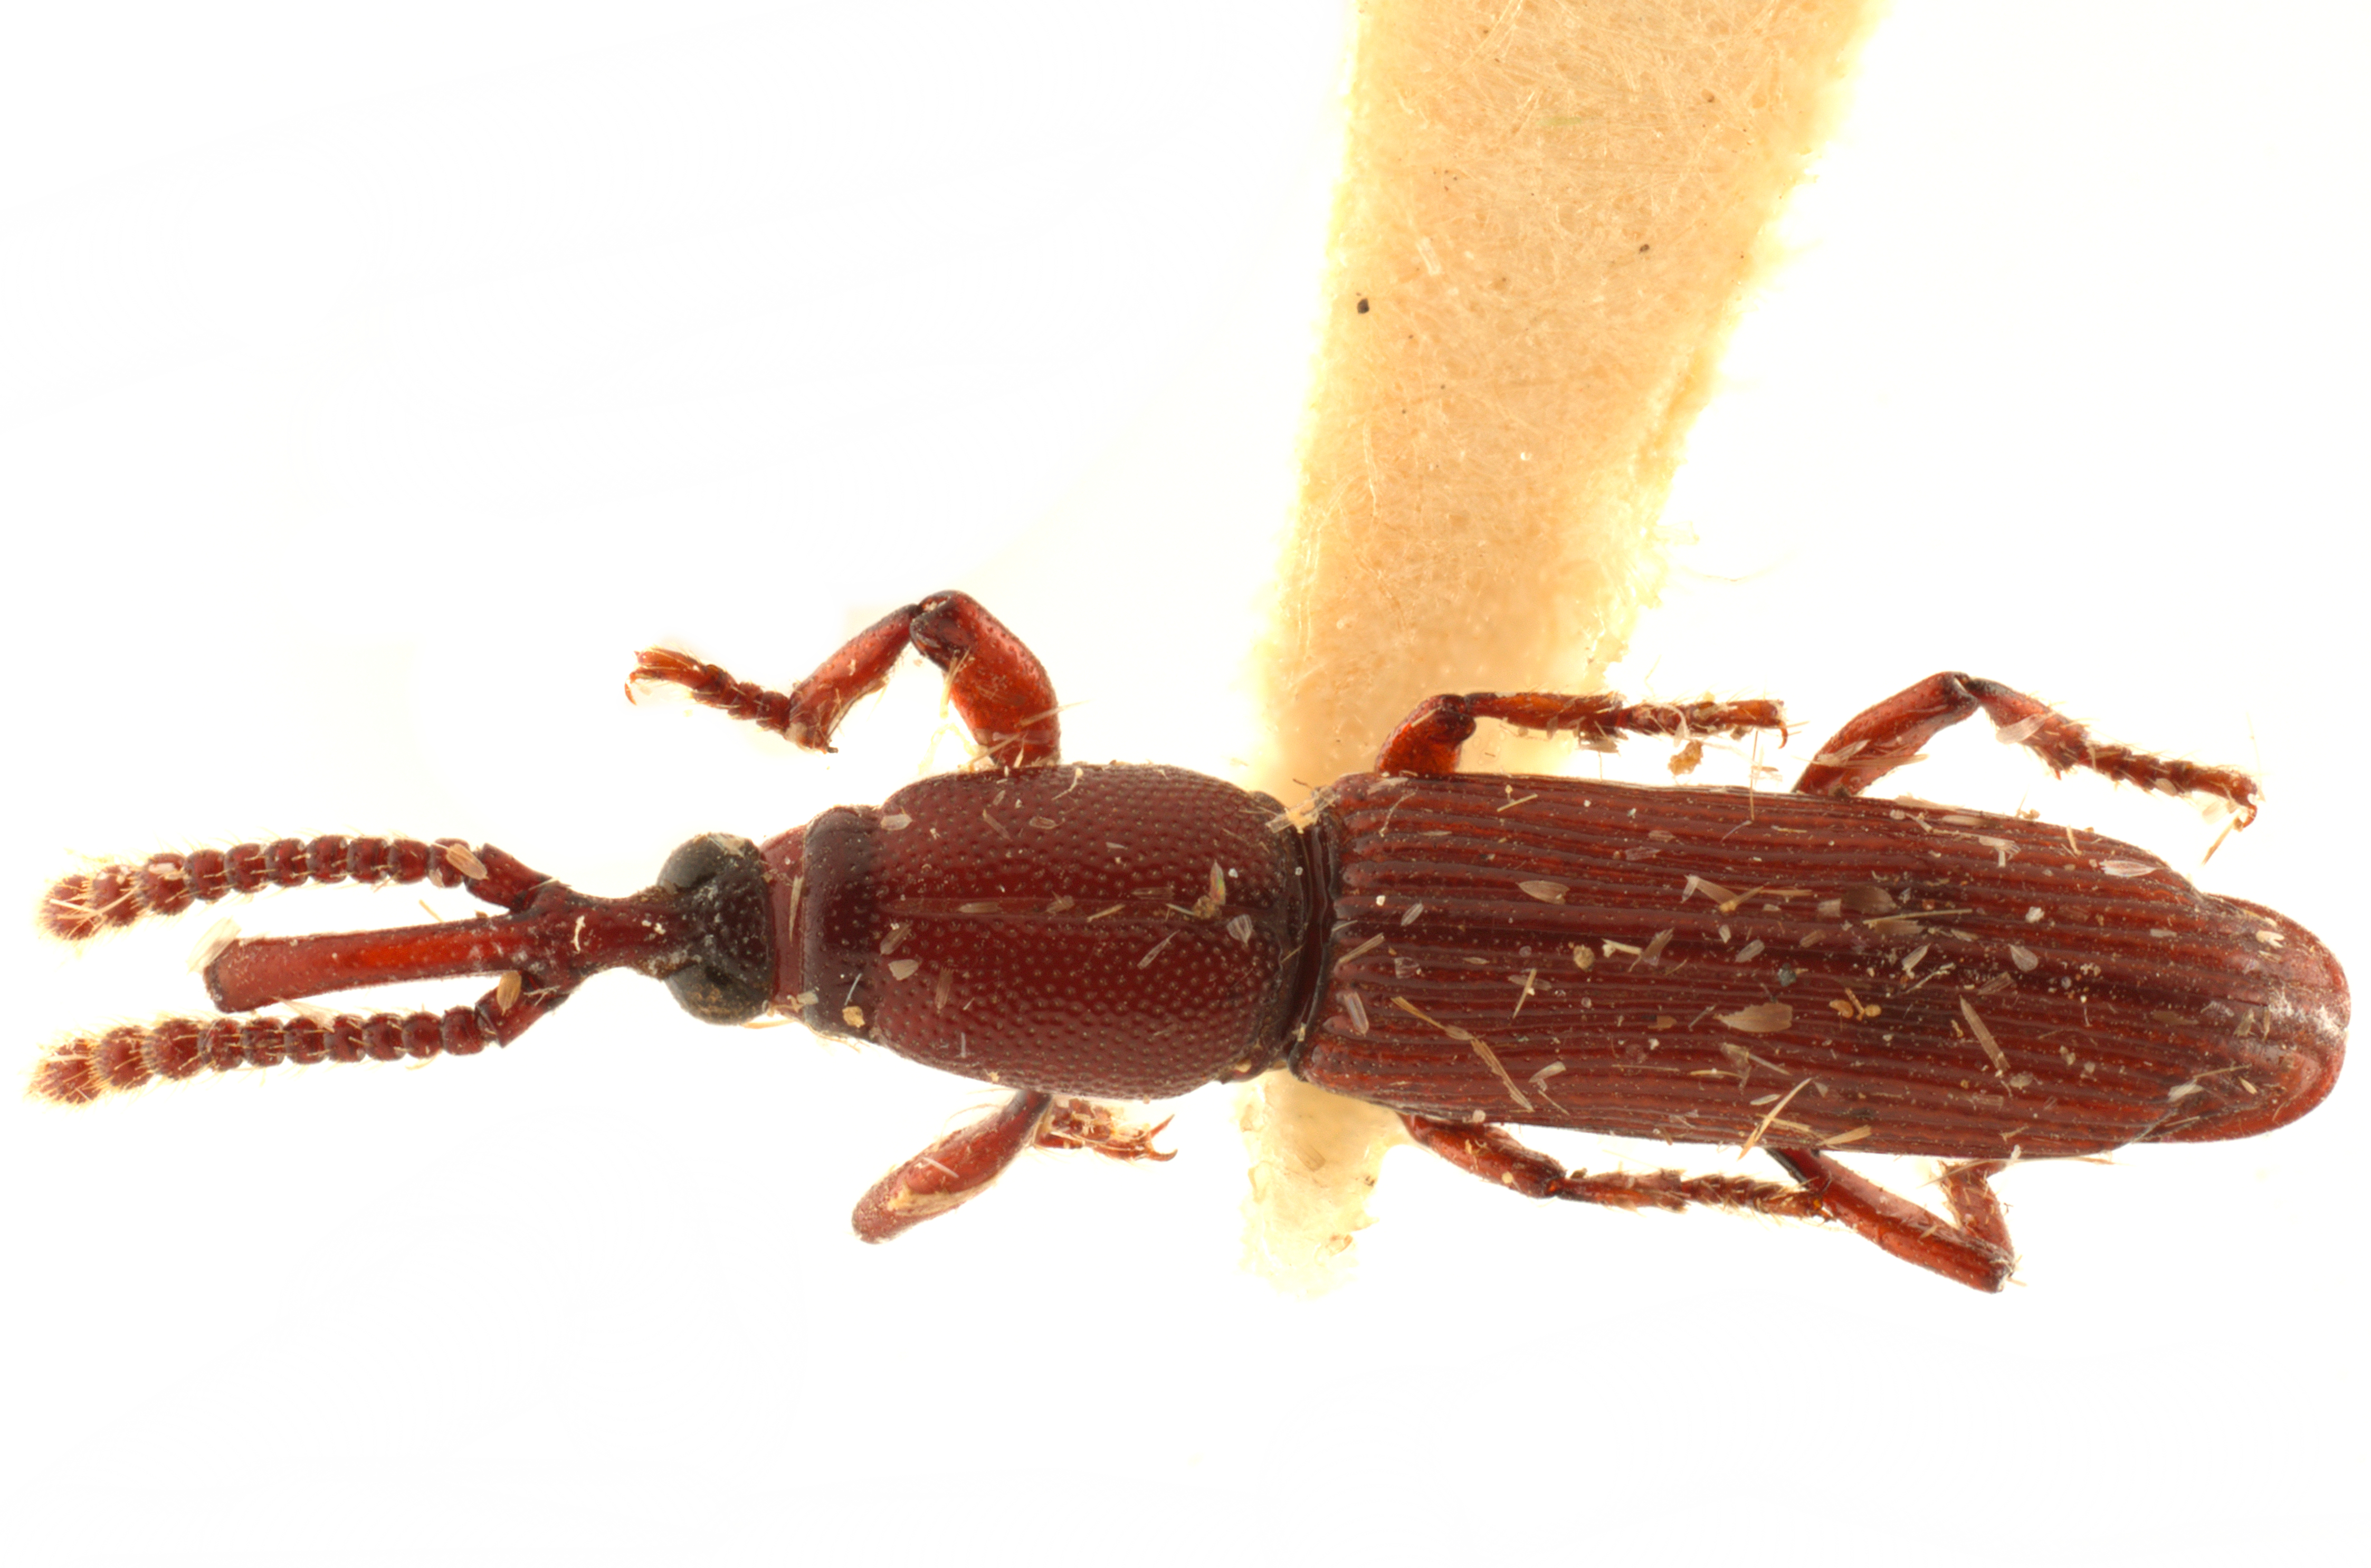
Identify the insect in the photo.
Neoceocephalus olseni
